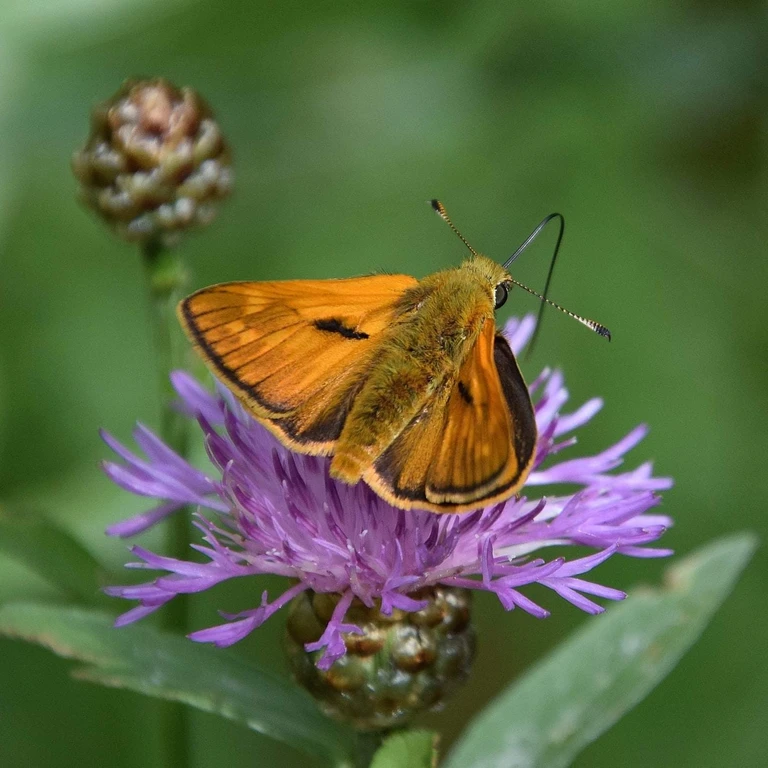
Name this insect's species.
Ochlodes sylvanus (also Ochlodes venata)
